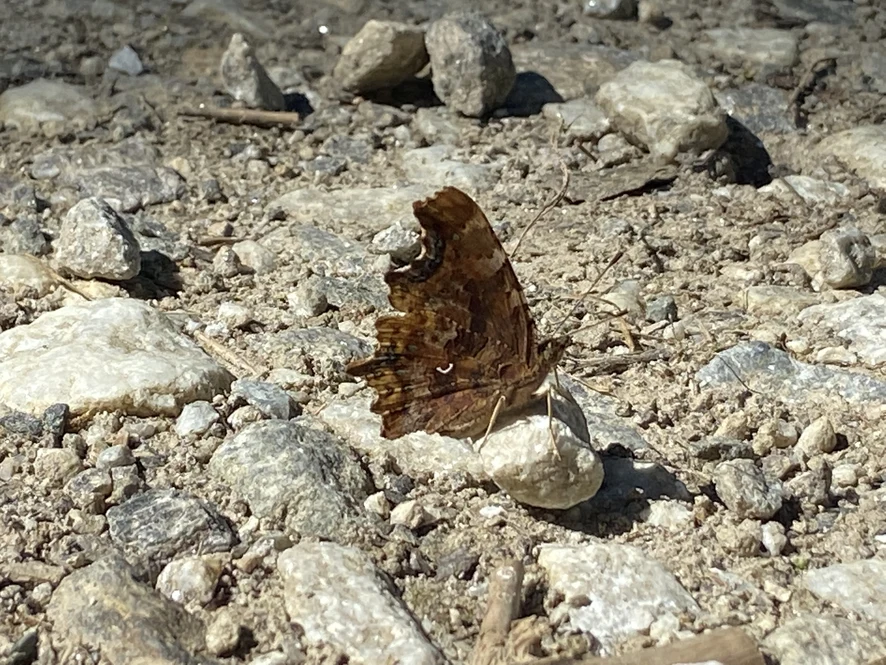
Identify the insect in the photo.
Polygonia c-album
